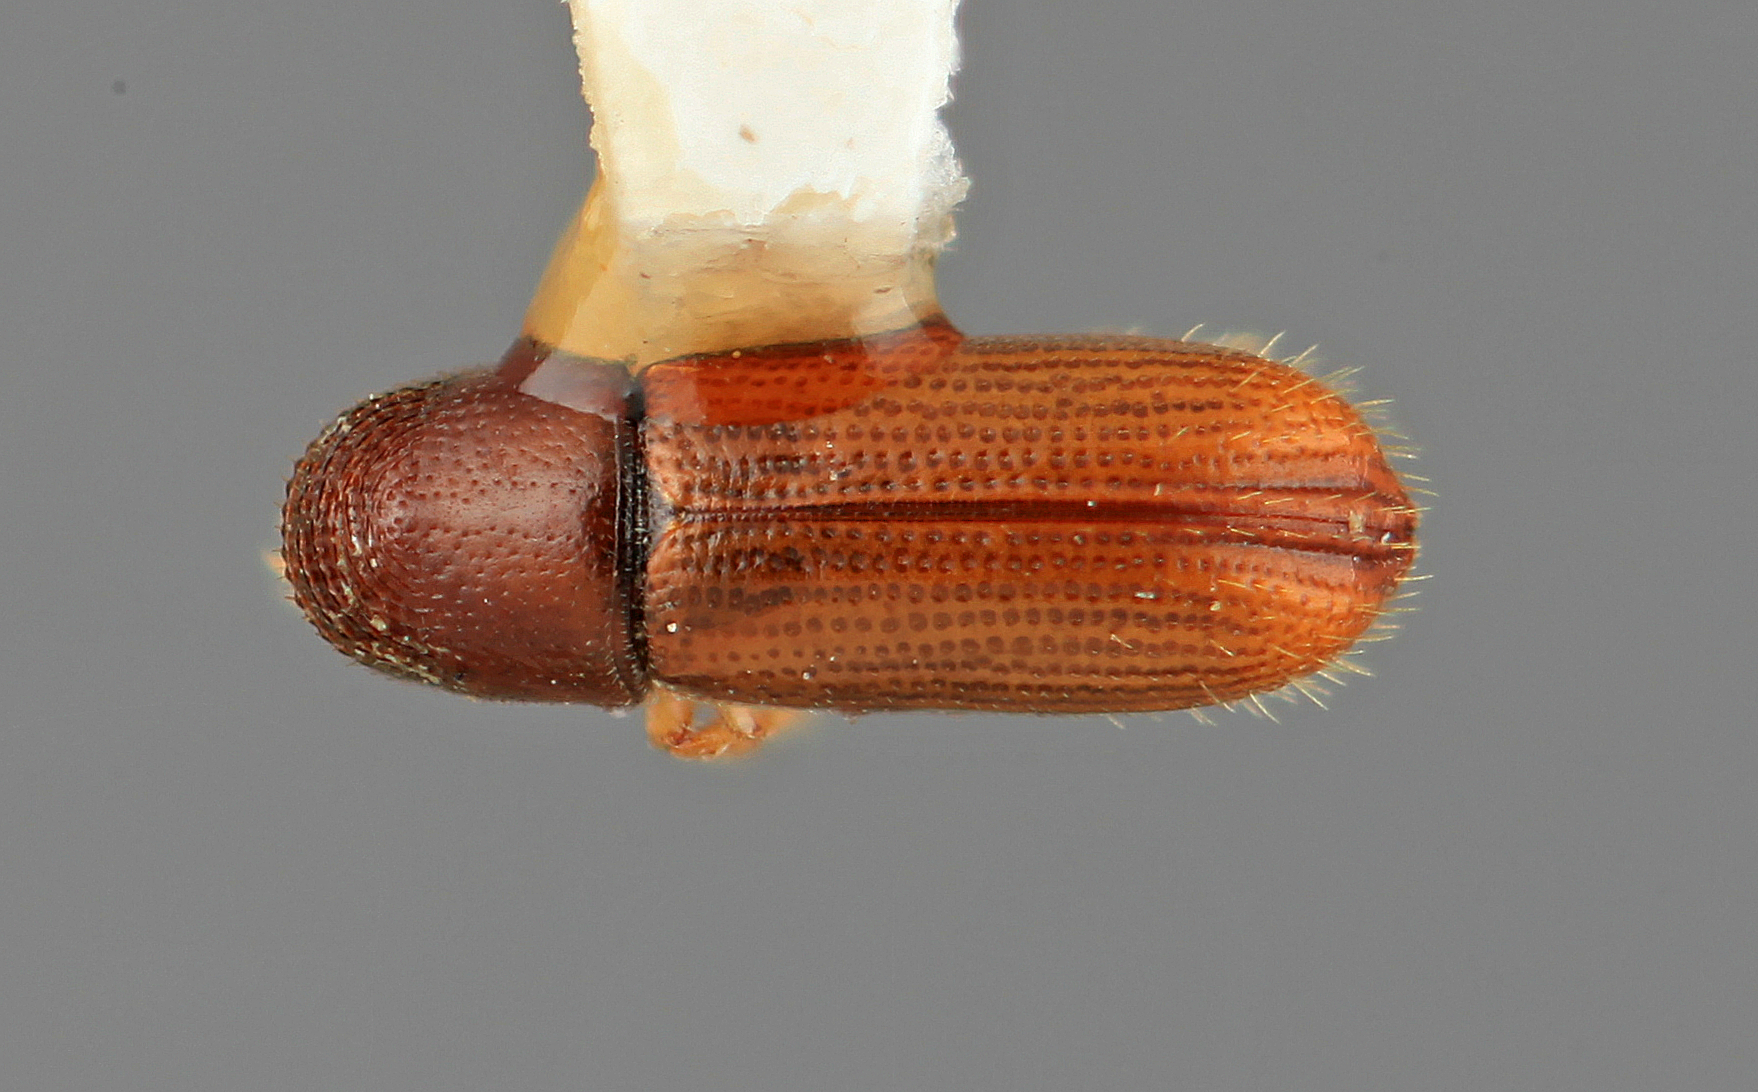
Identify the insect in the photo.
Pityophthorus sobrinus
